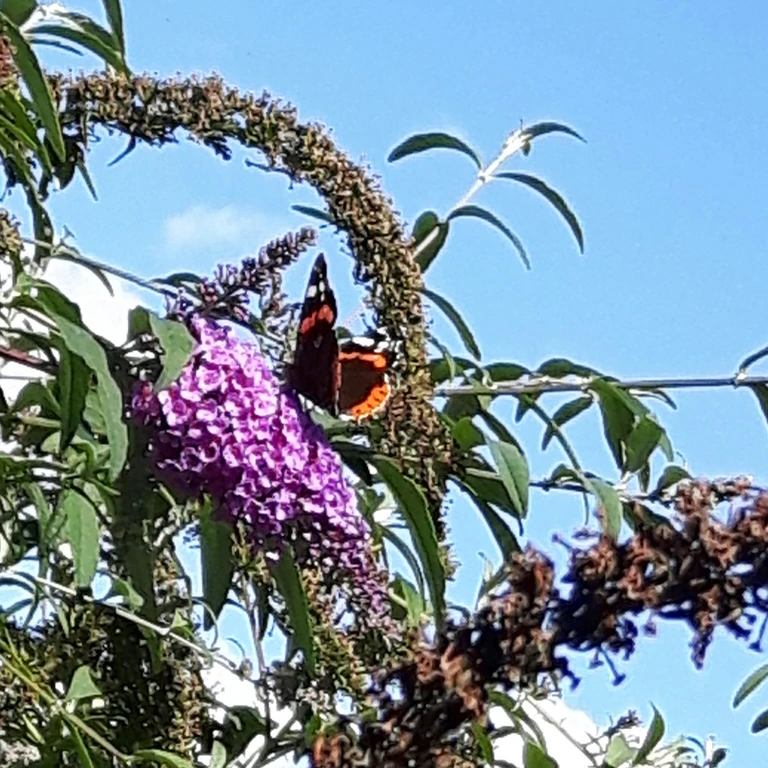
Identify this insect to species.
Vanessa atalanta
